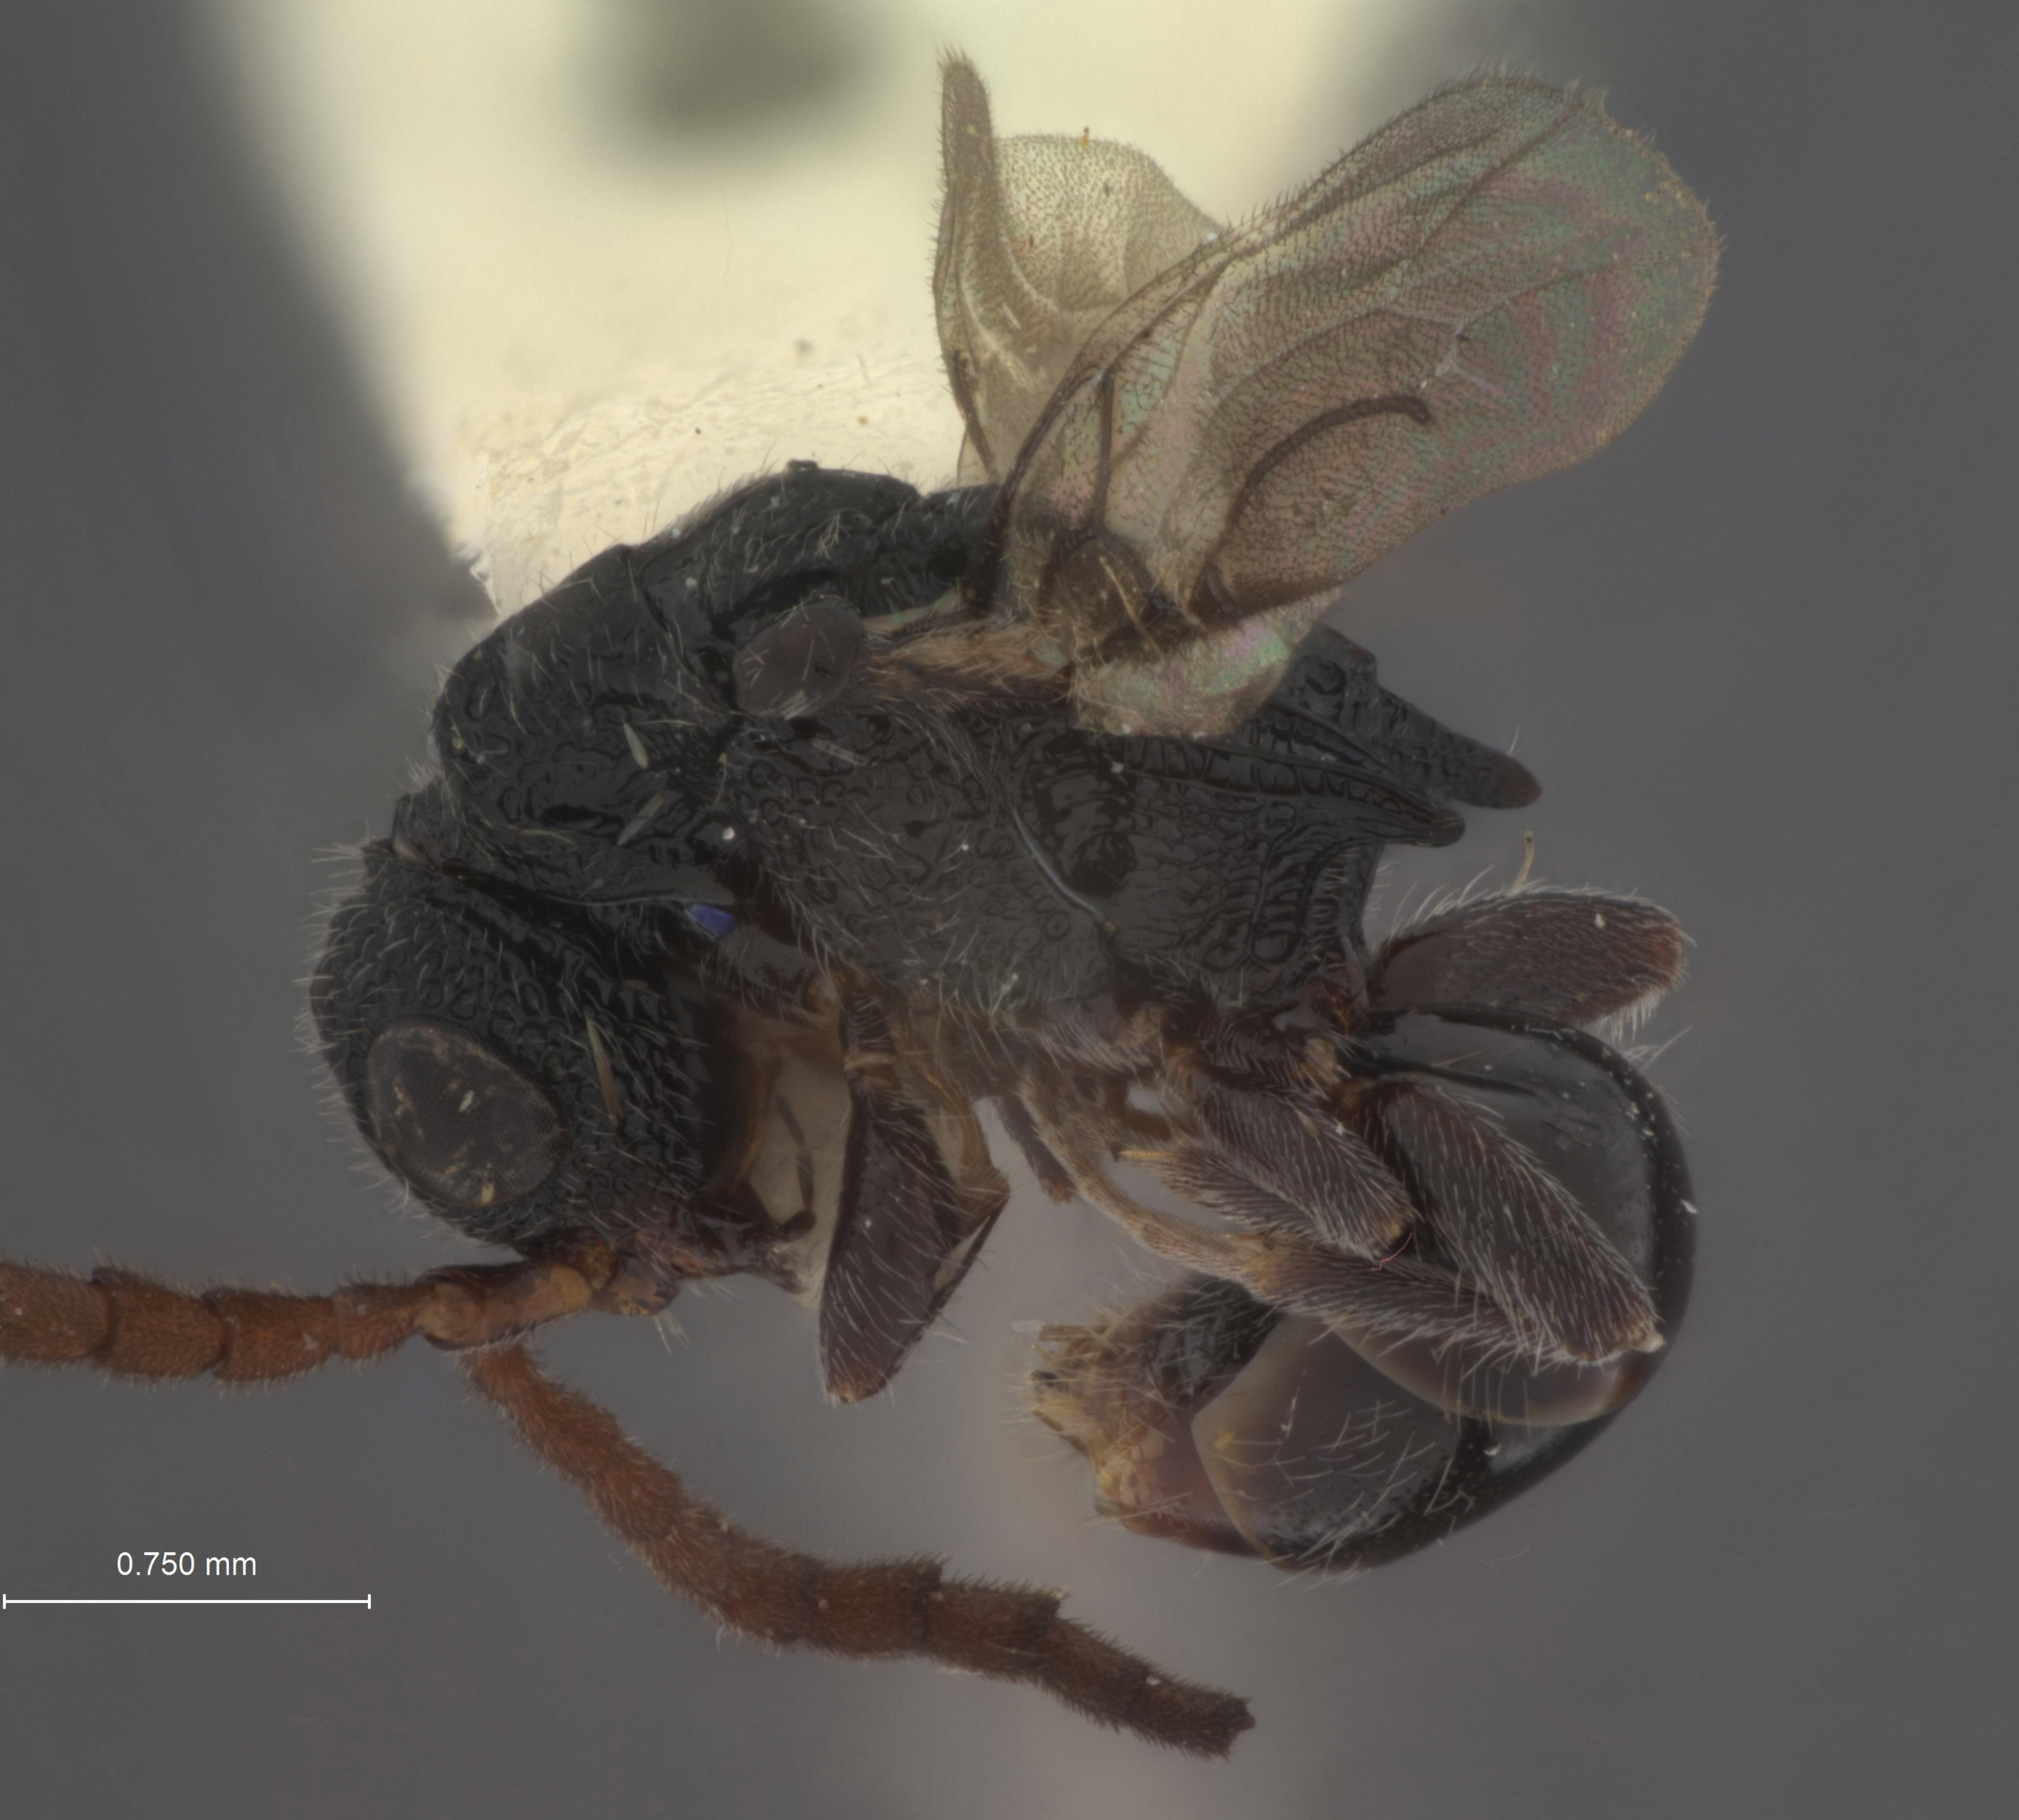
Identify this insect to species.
Sulcomesitius townesiapus
